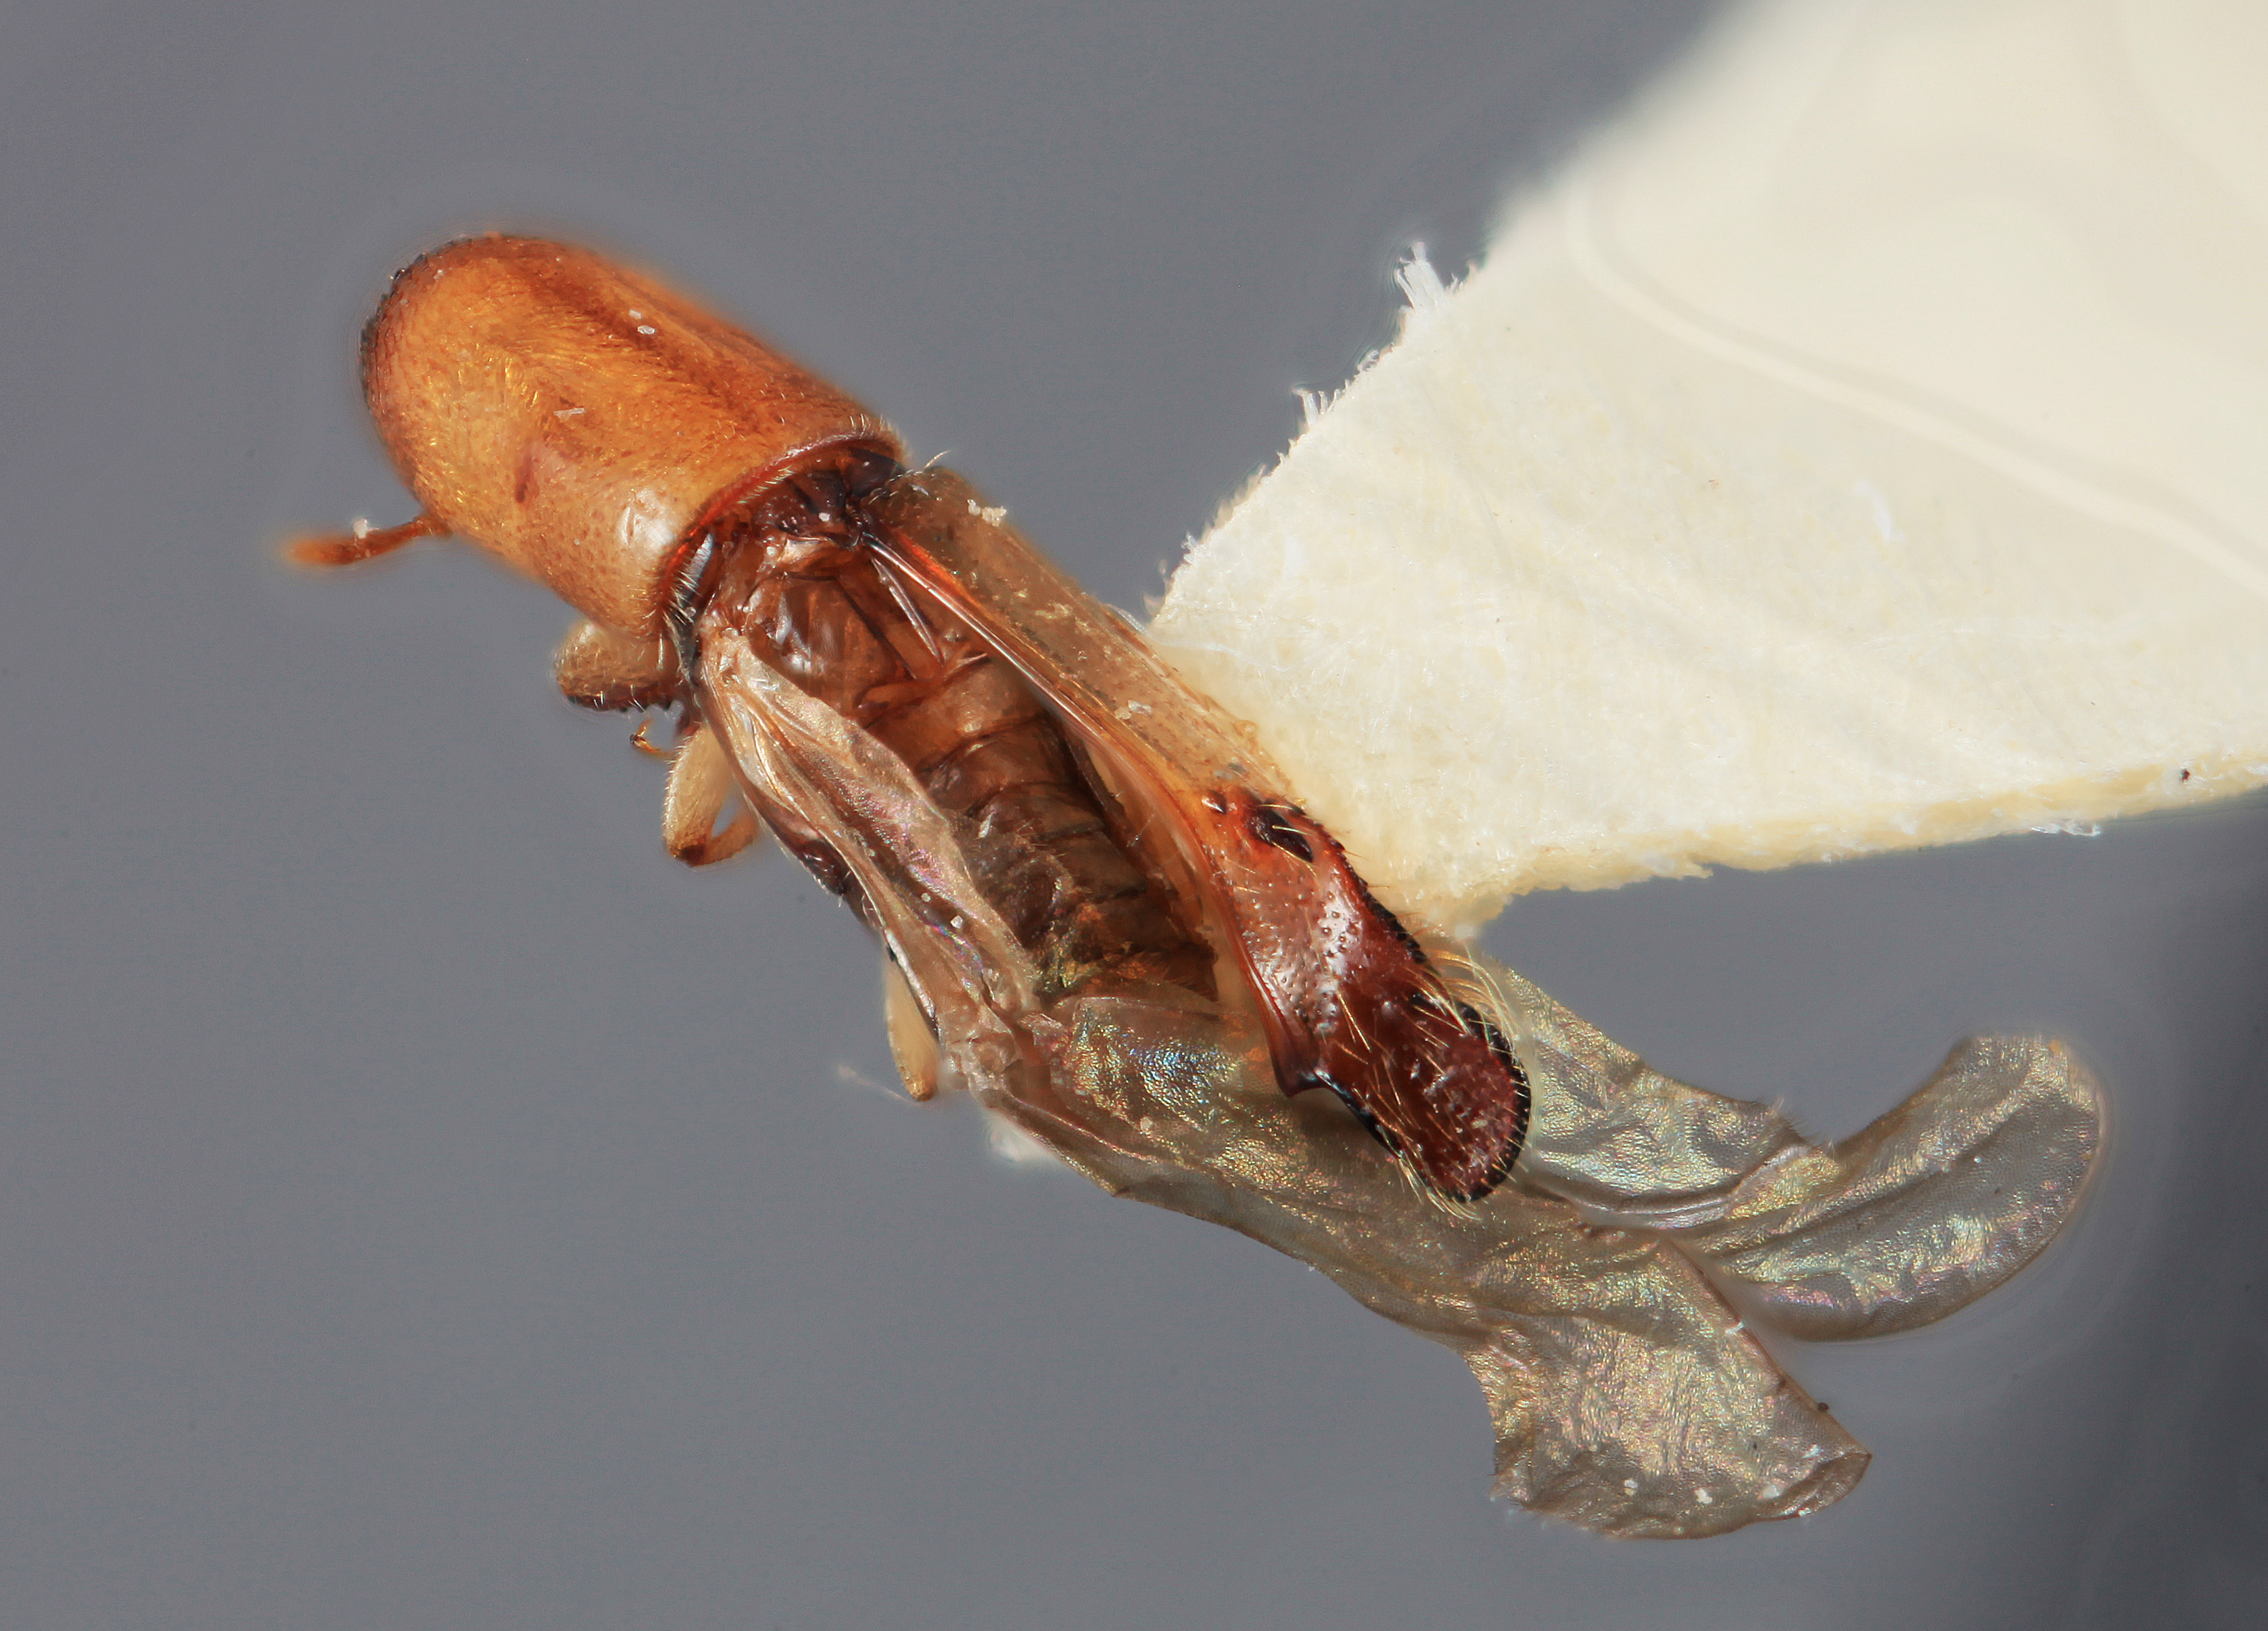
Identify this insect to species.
Amphicranus micidus
